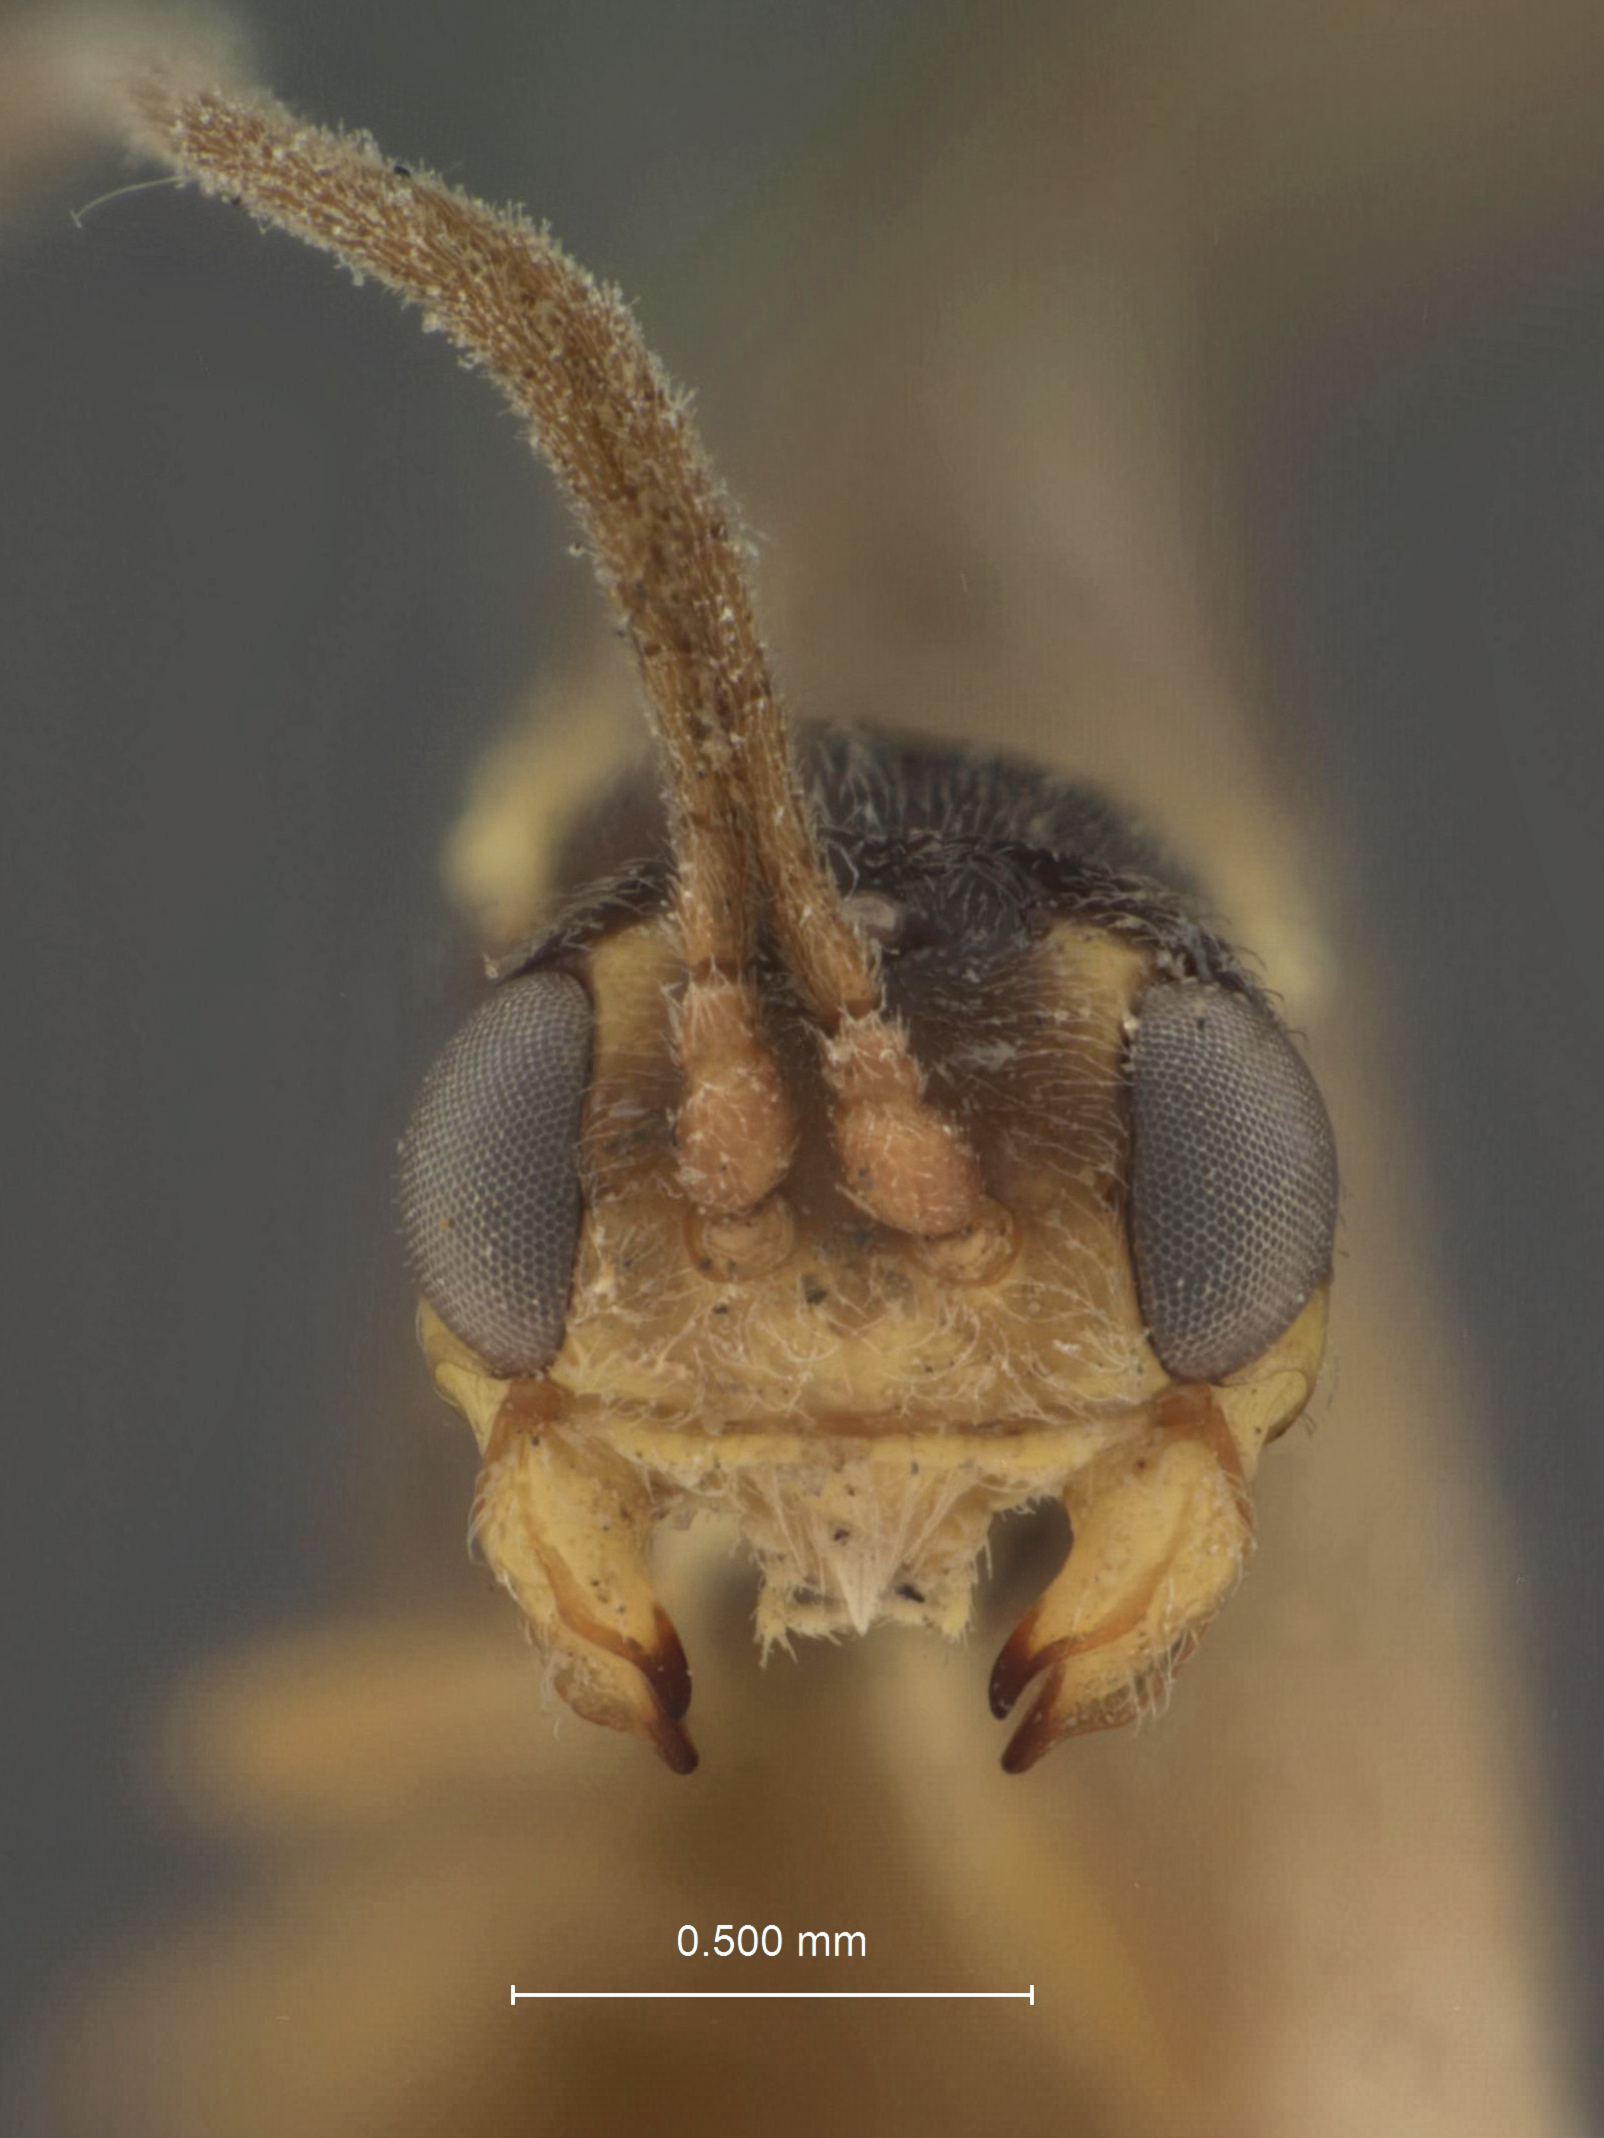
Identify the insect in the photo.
Lysiognatha sulcata
